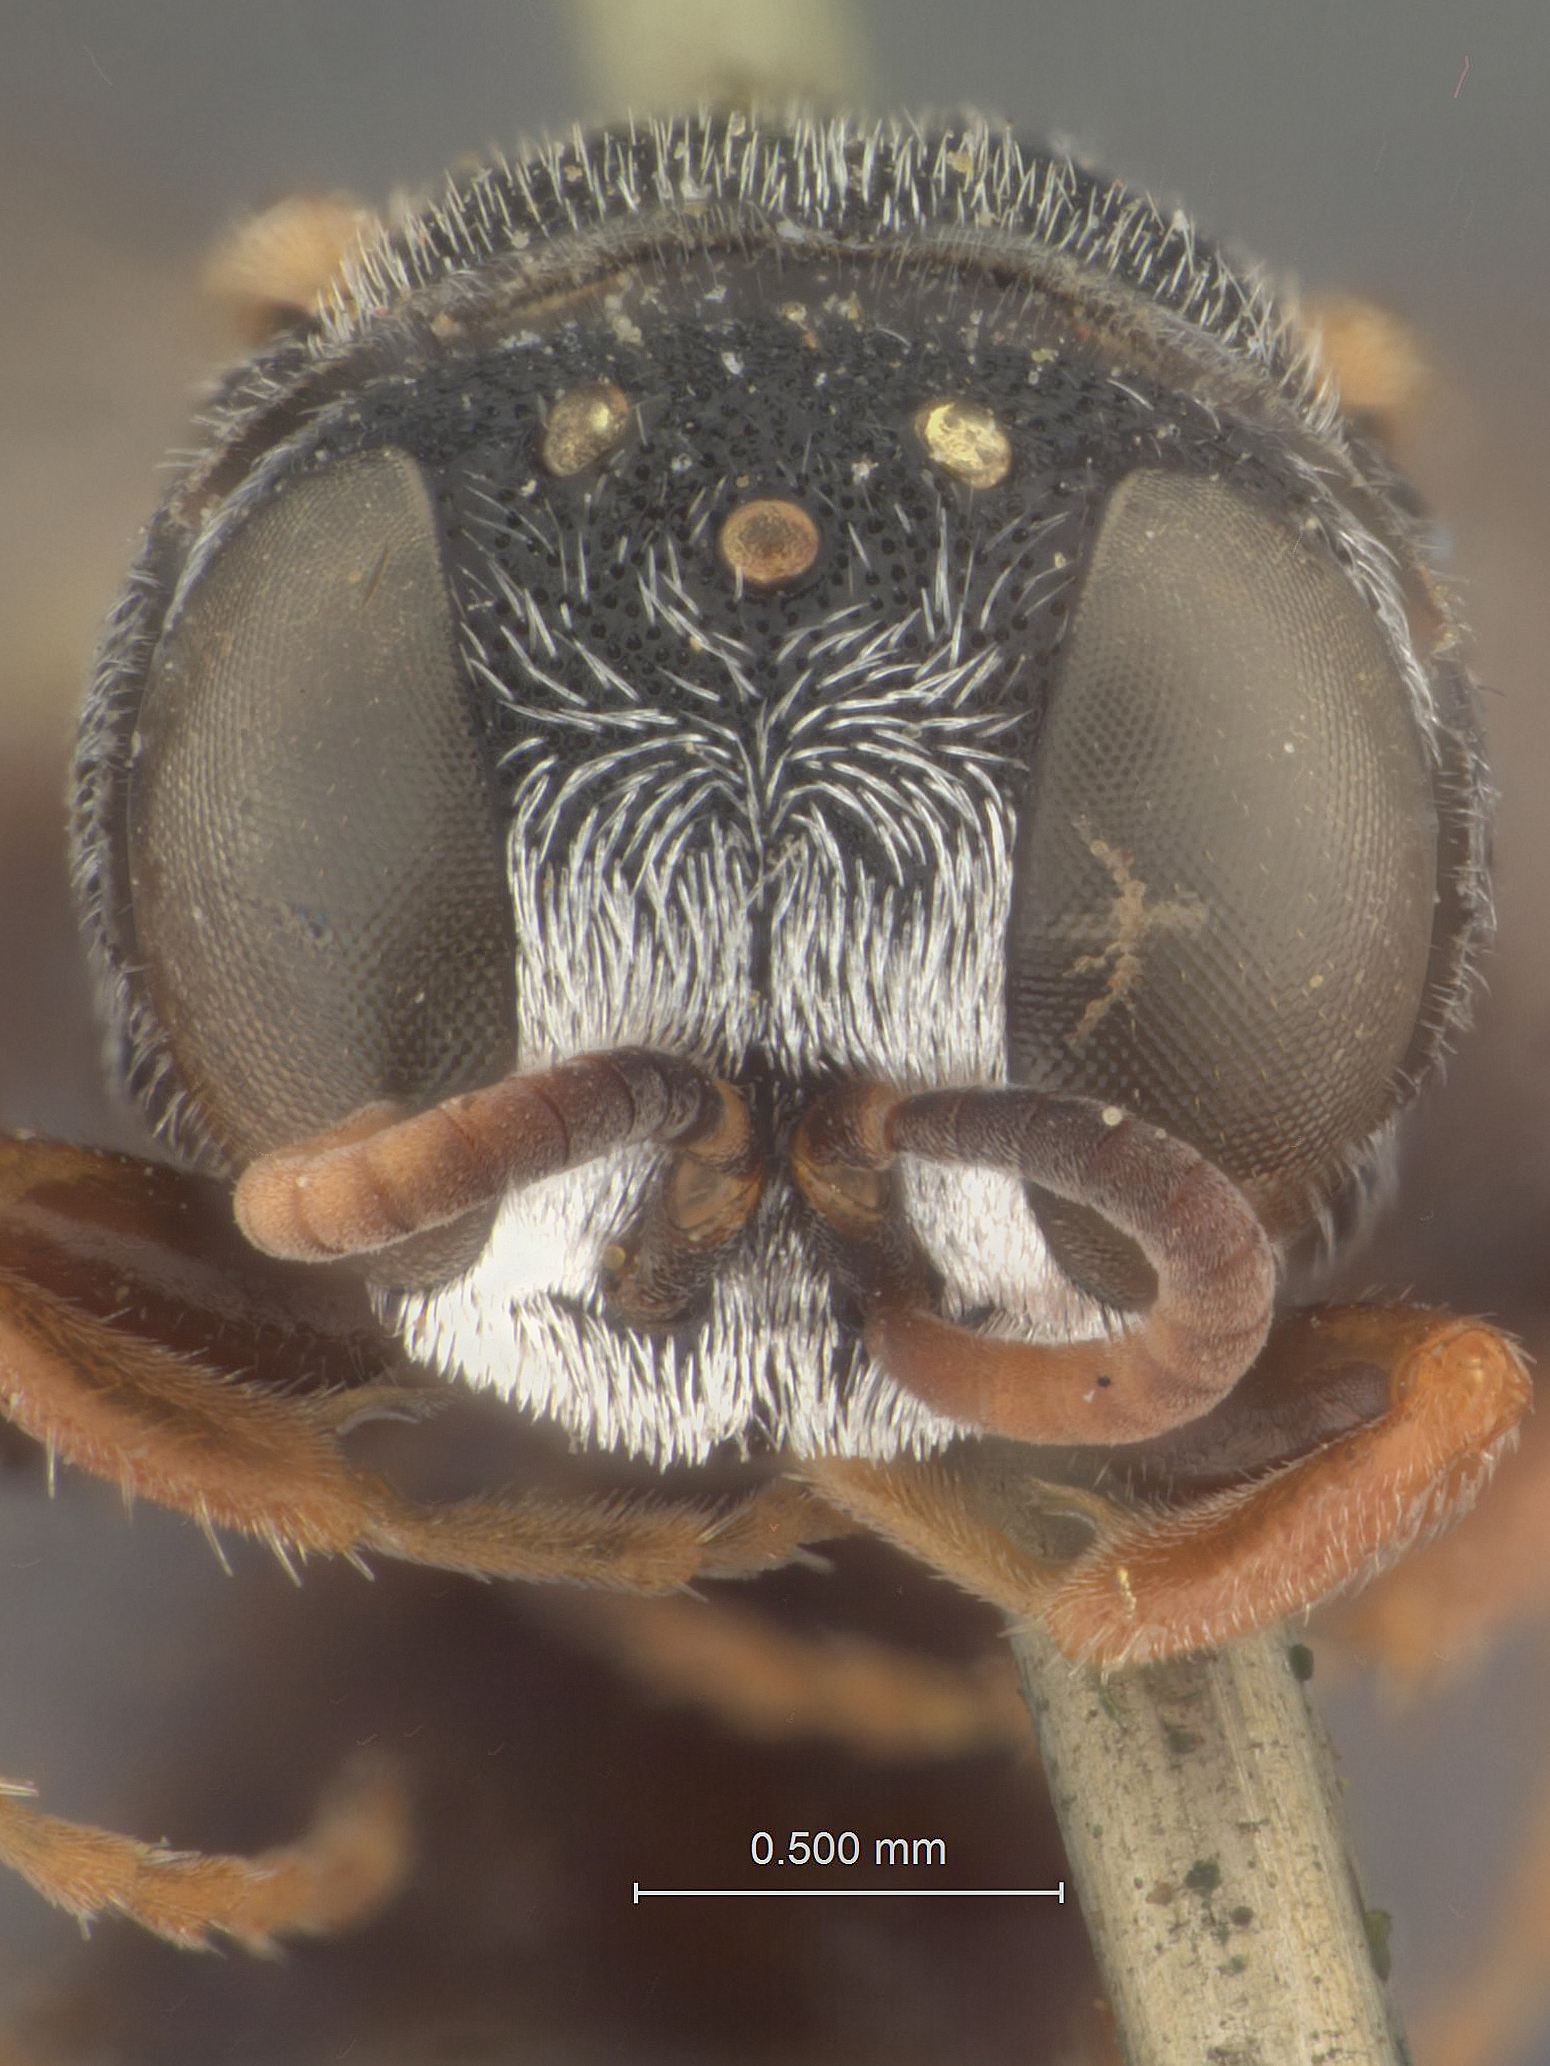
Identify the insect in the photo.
Oxybelus trifidus
